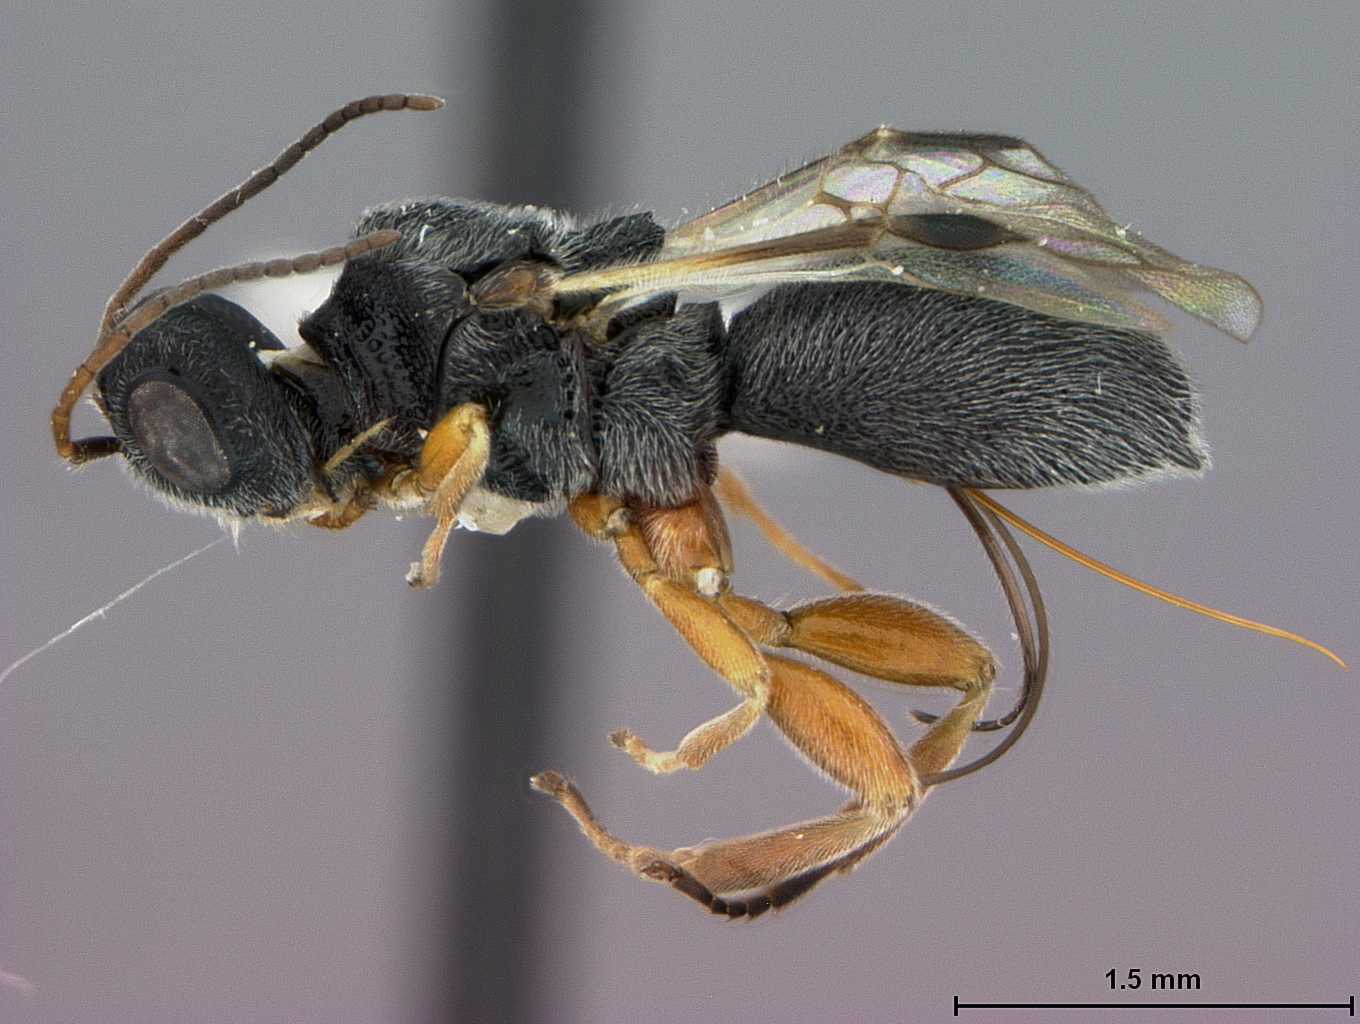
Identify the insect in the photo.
Urosigalphus ignotus
